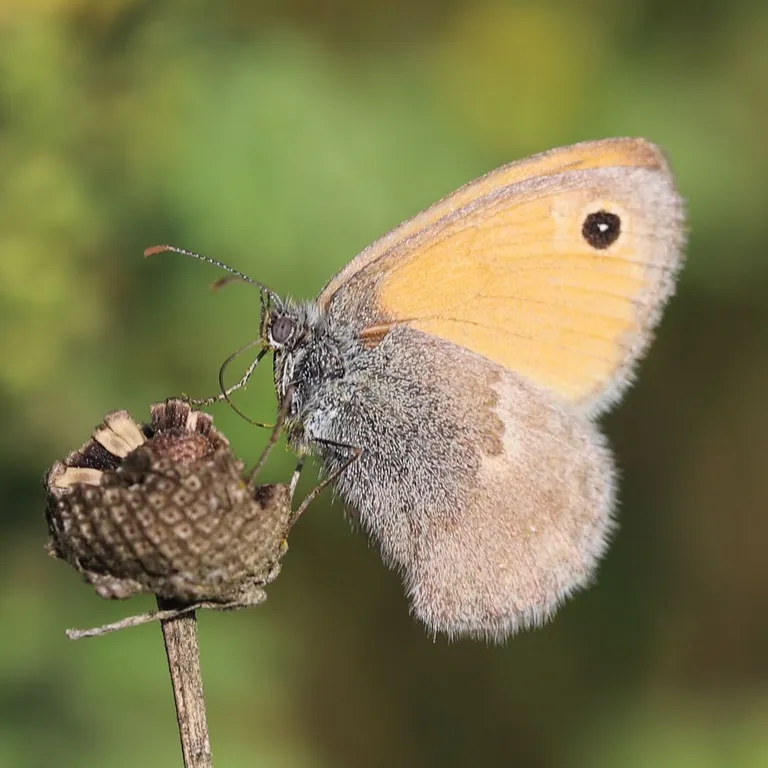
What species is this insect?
Coenonympha pamphilus
